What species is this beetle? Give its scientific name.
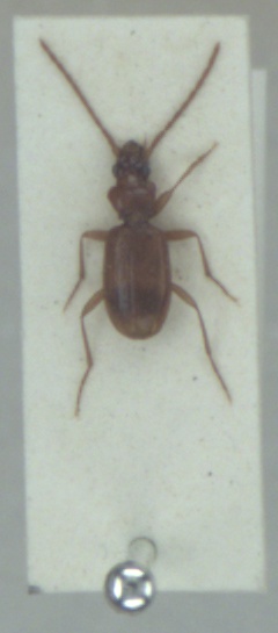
Blemus discus
